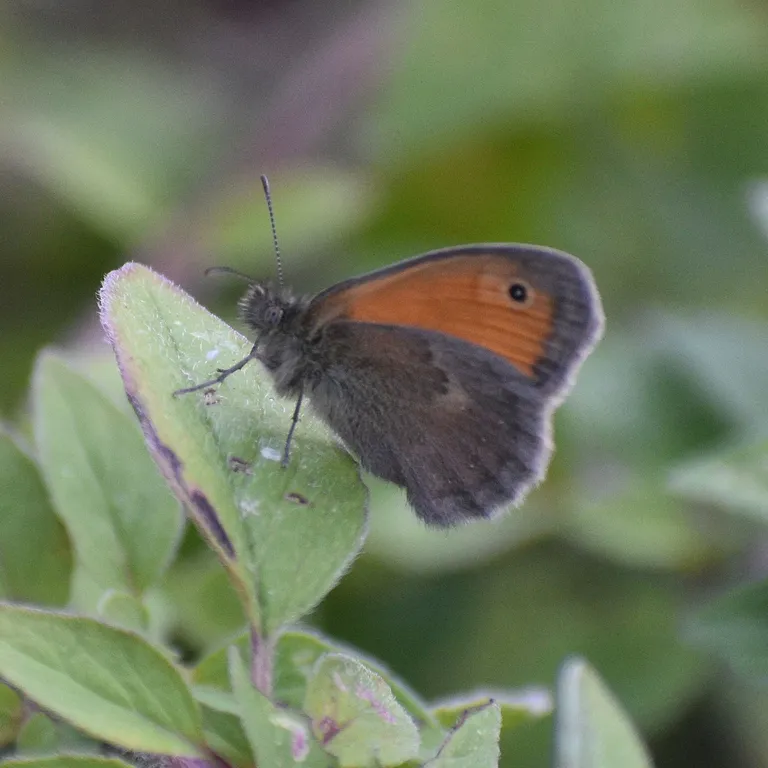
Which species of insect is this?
Coenonympha pamphilus
